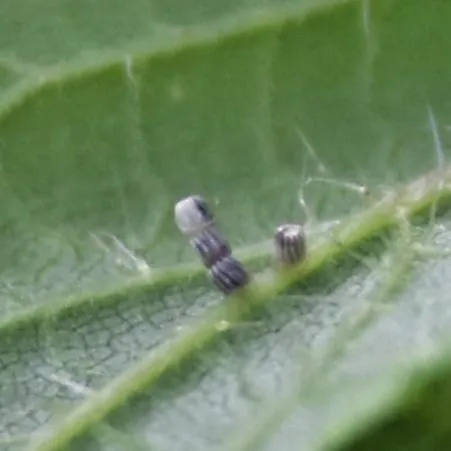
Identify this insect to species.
Araschnia levana
